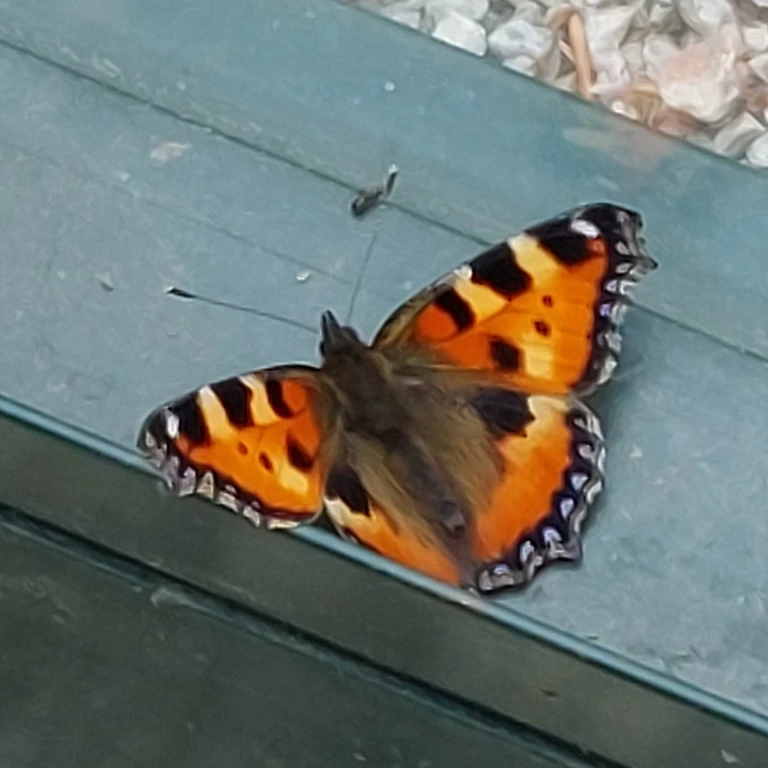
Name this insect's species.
Aglais urticae
